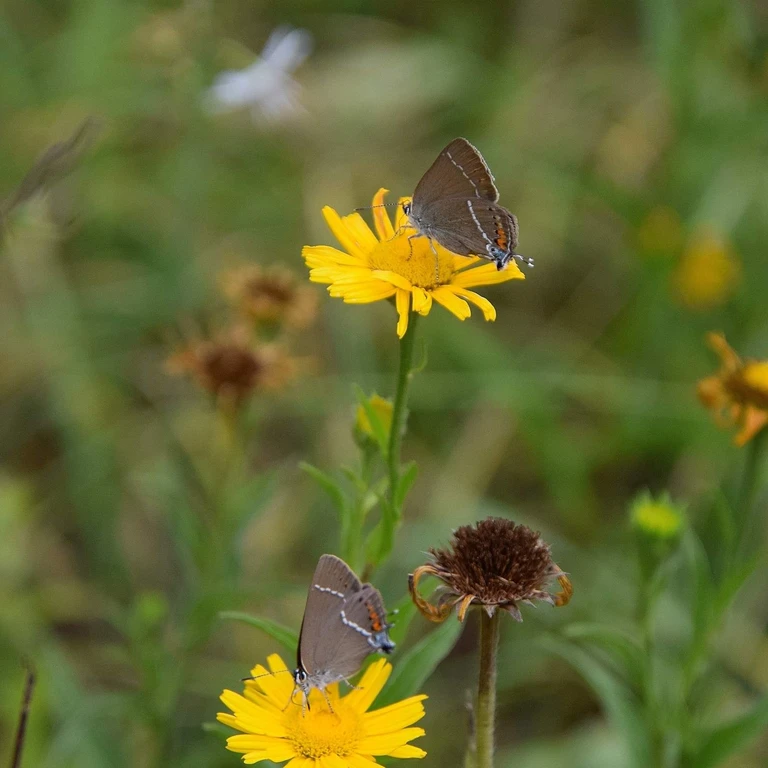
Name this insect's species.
Satyrium spini (also Tuttiola spini)
